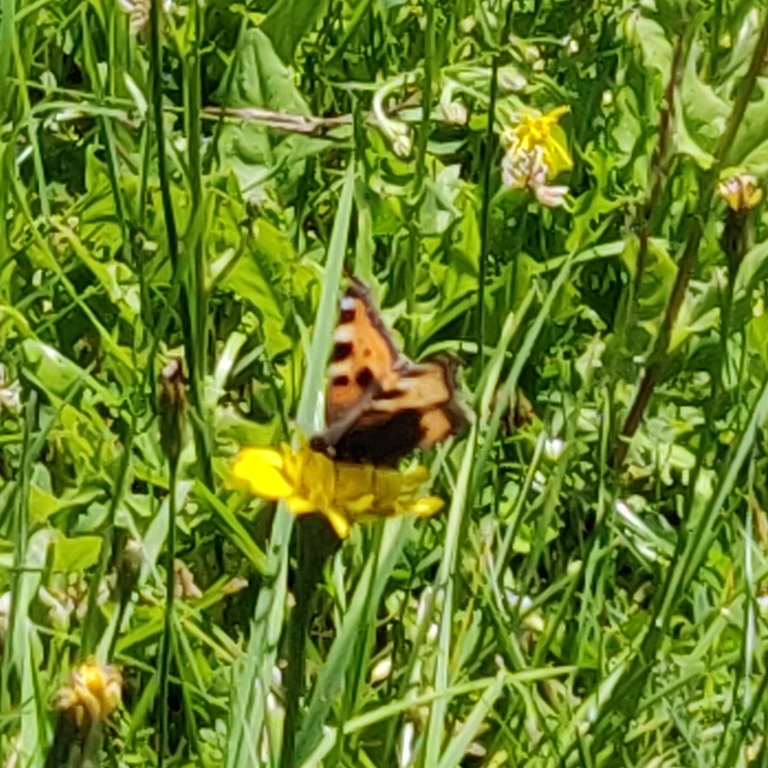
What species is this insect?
Aglais urticae
